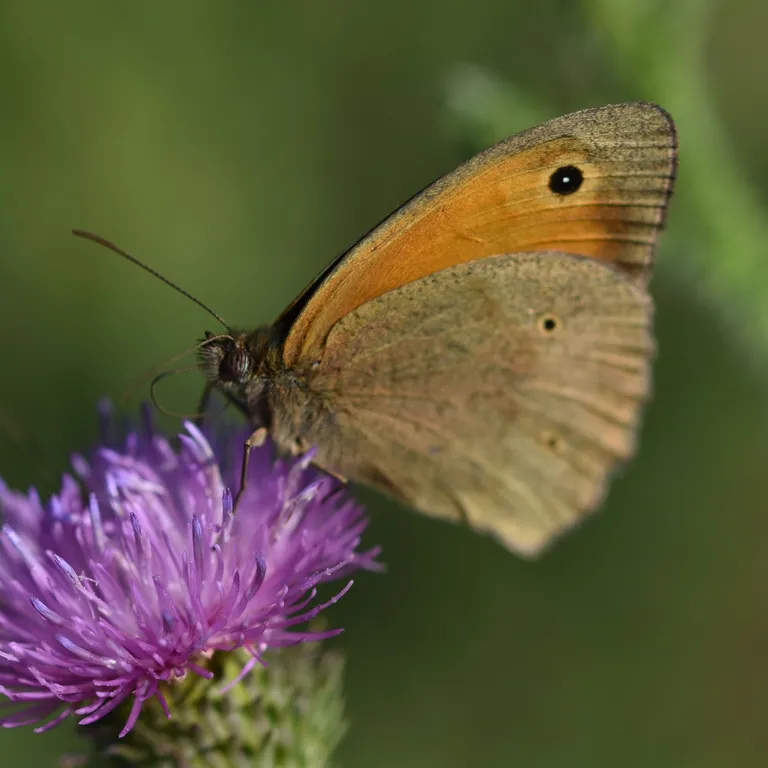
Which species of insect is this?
Maniola jurtina
